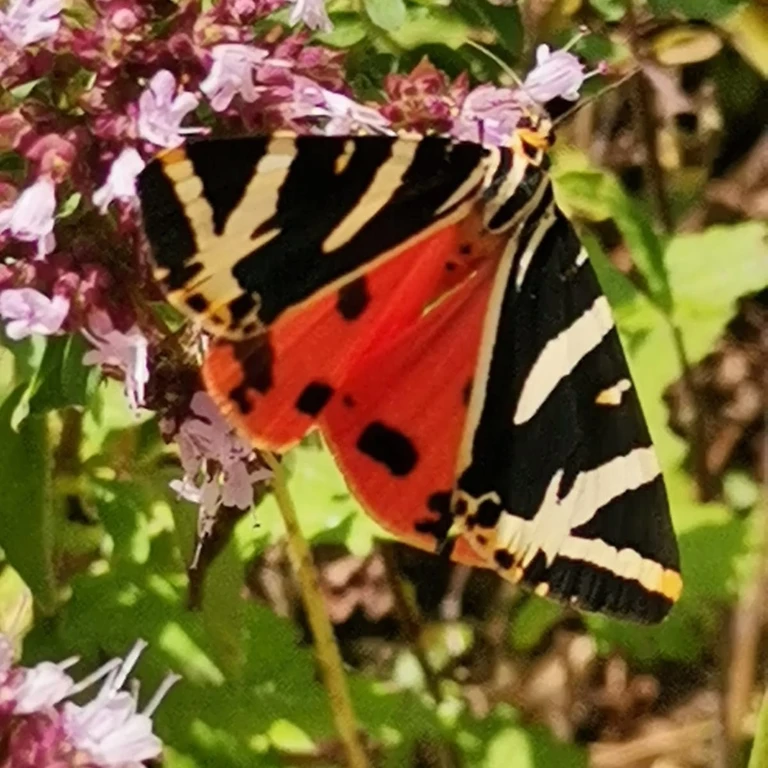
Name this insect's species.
Euplagia quadripunctaria
